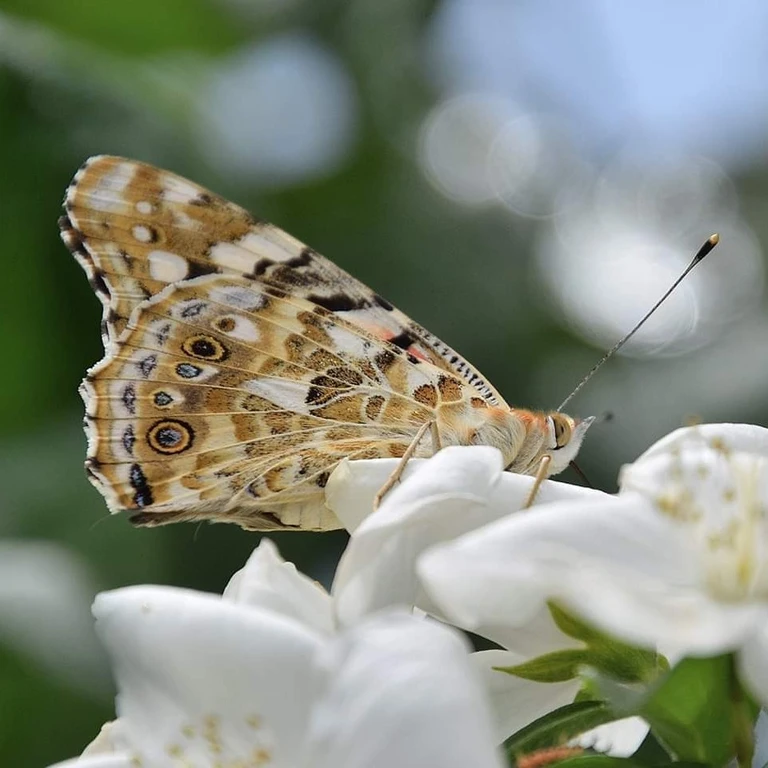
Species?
Vanessa cardui
